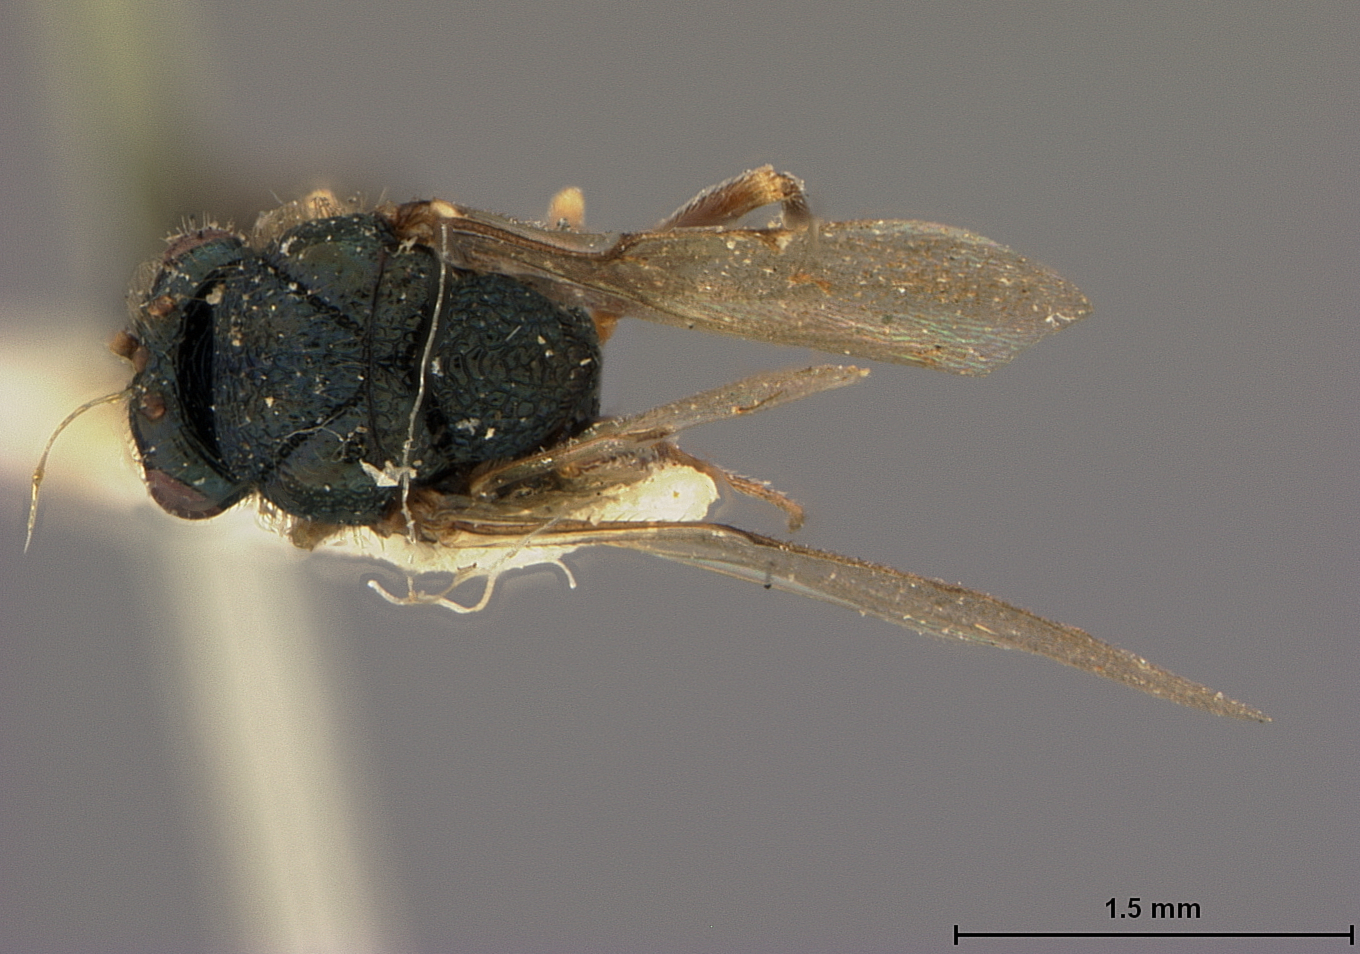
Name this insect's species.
Metagea kirbyi
